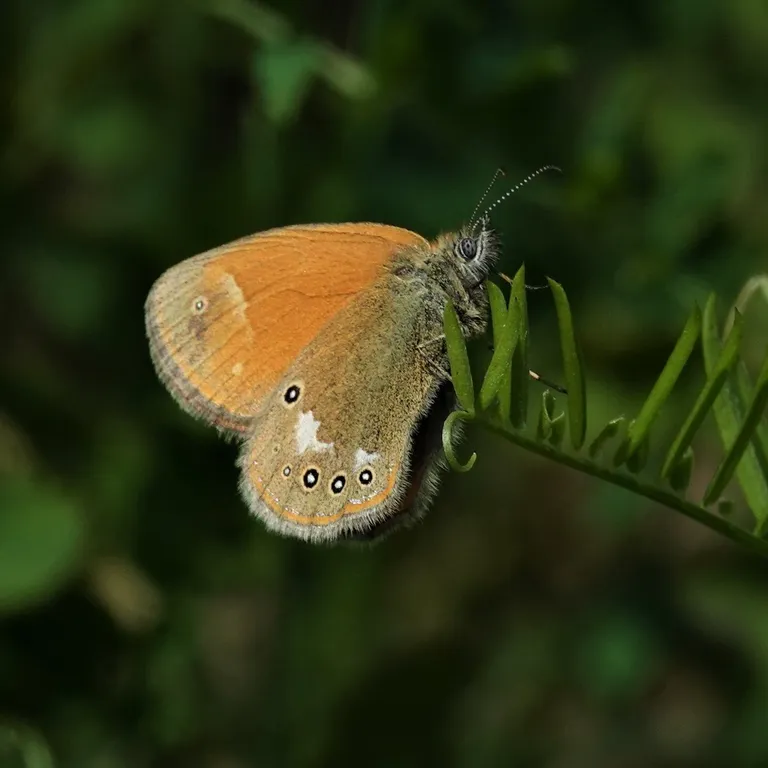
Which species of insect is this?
Coenonympha glycerion (also Coenonympha iphis)
